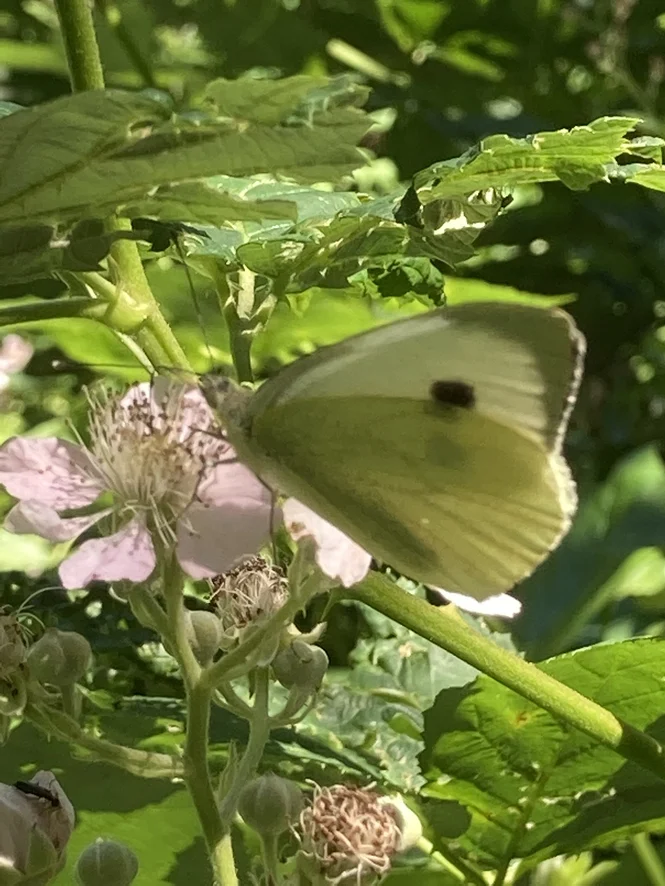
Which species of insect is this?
Pieris brassicae
